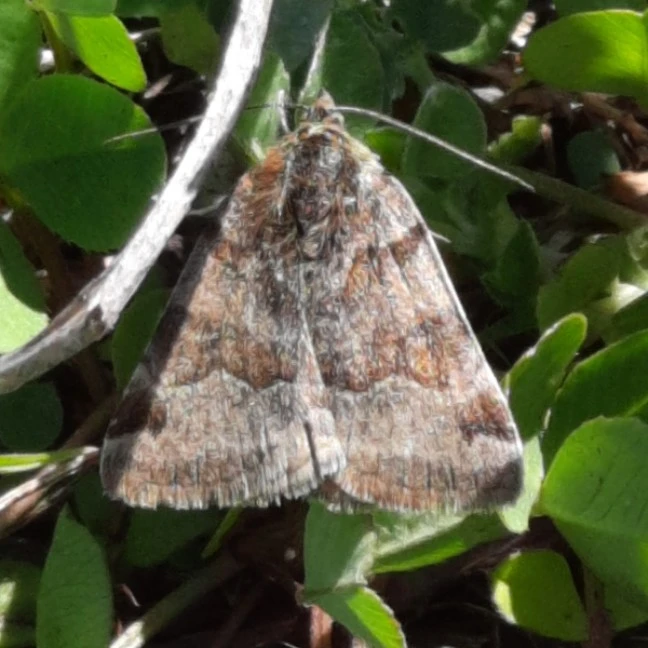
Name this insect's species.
Euclidia glyphica
